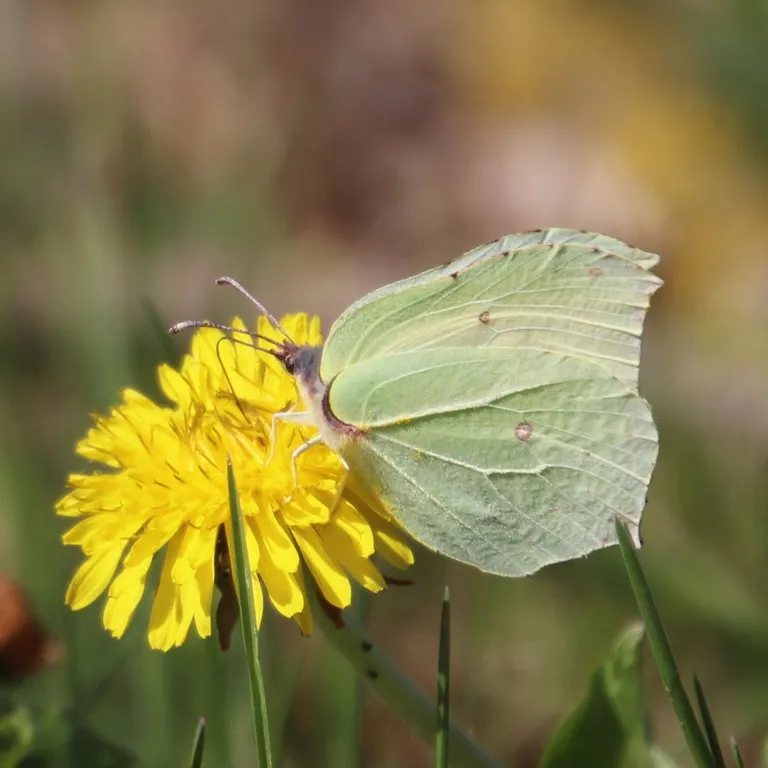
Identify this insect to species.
Gonepteryx rhamni
